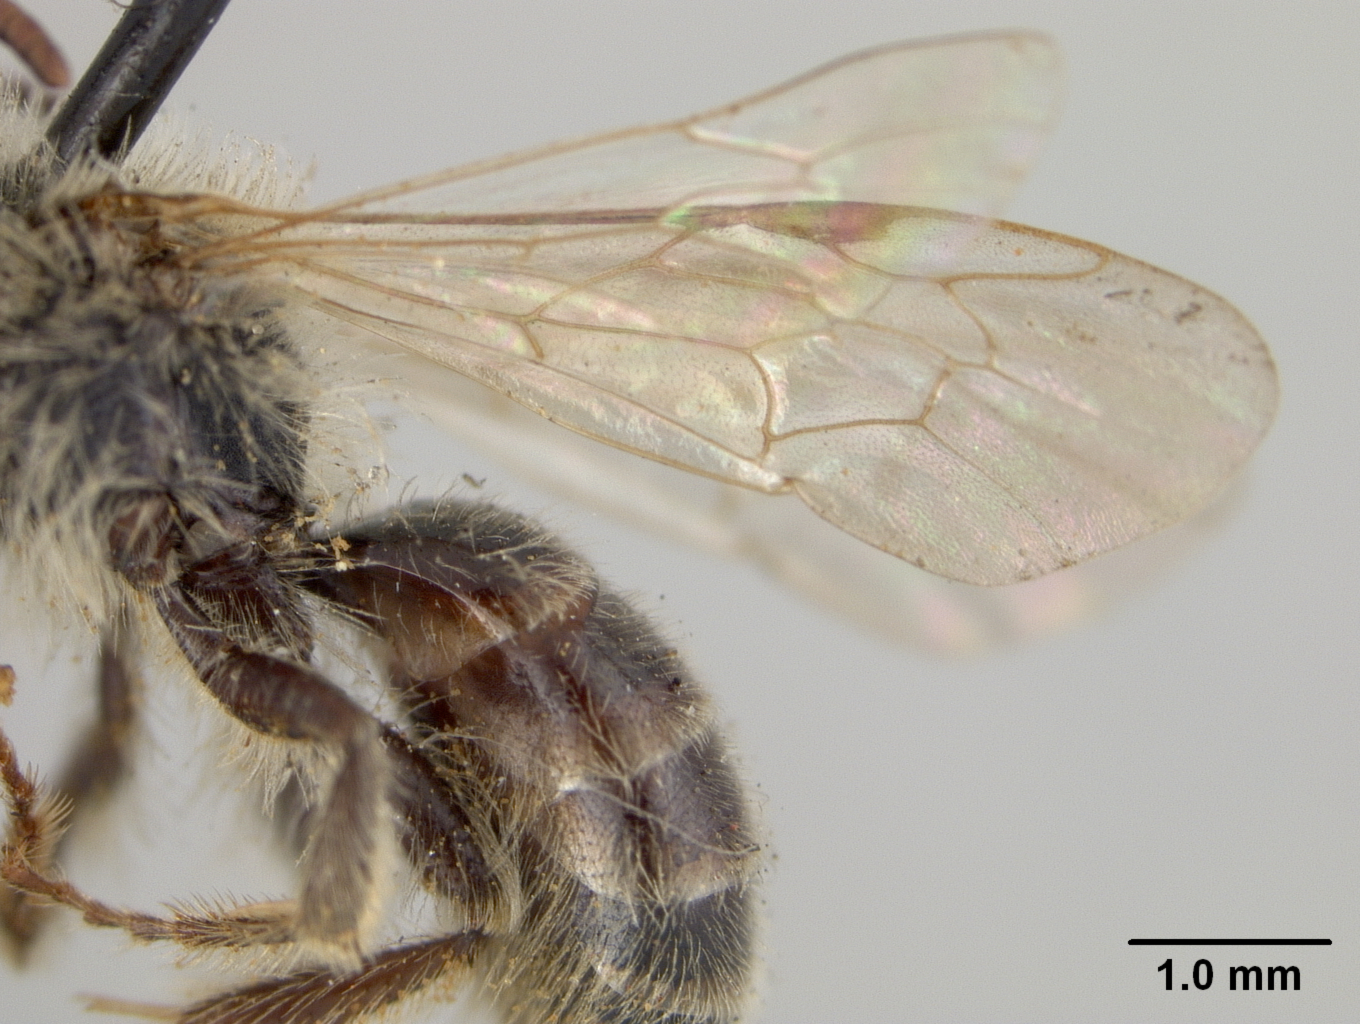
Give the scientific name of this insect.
Andrena parakrigiana
